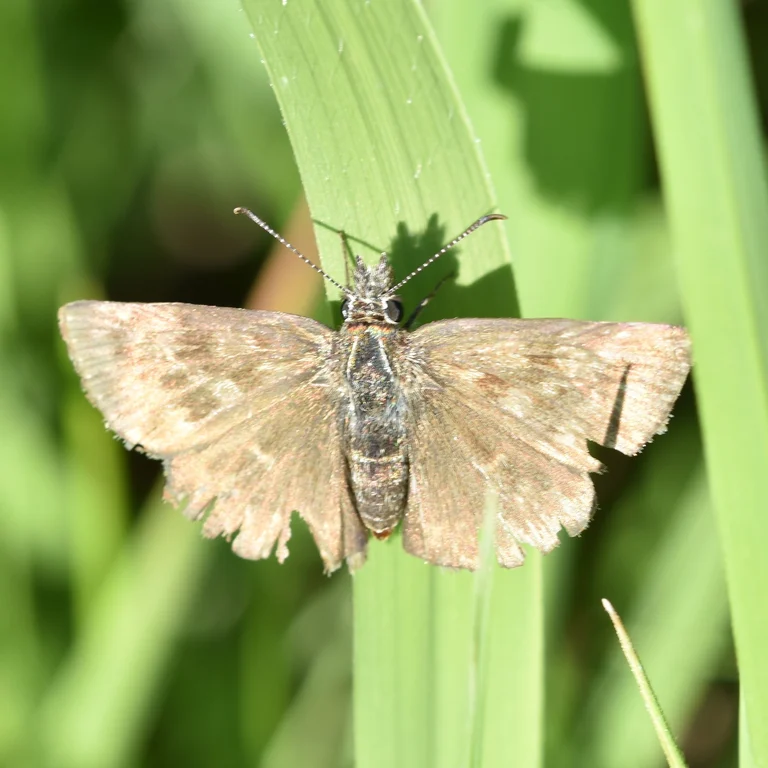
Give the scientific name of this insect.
Erynnis tages
